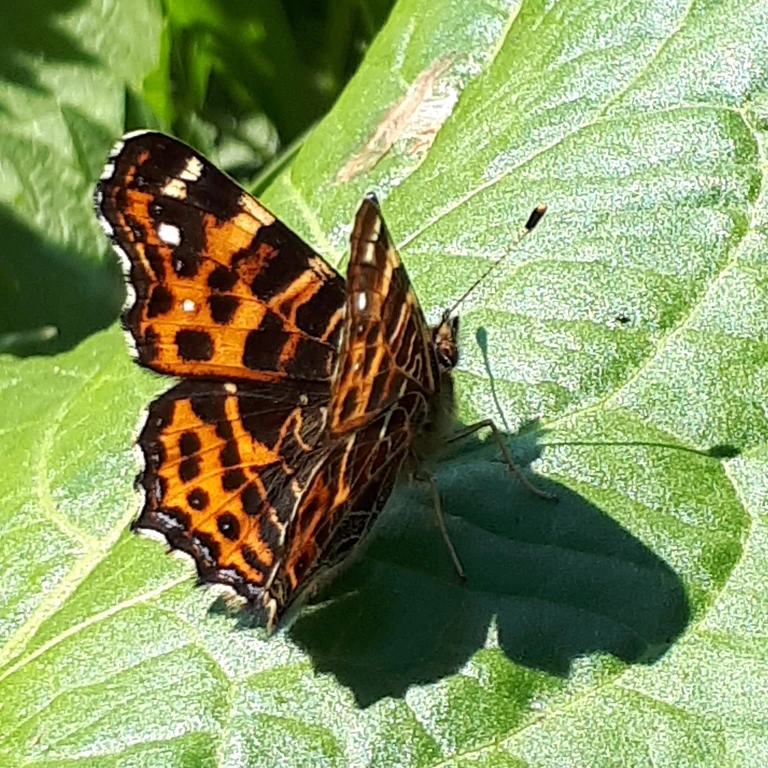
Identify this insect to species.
Araschnia levana
